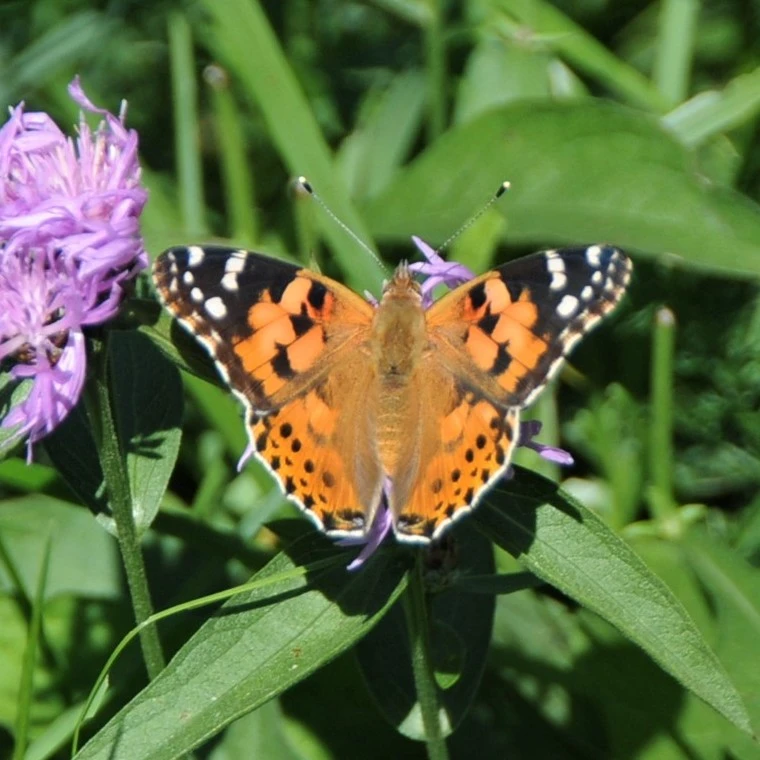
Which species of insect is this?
Vanessa cardui
